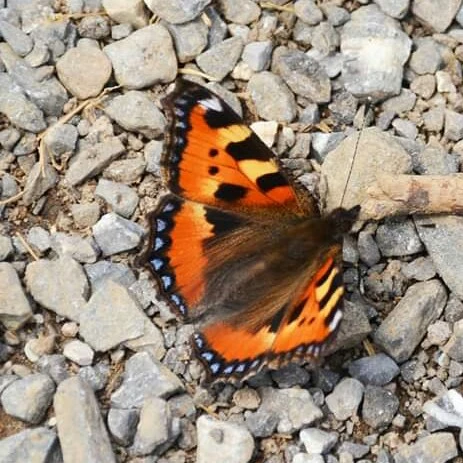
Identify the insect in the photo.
Aglais urticae
